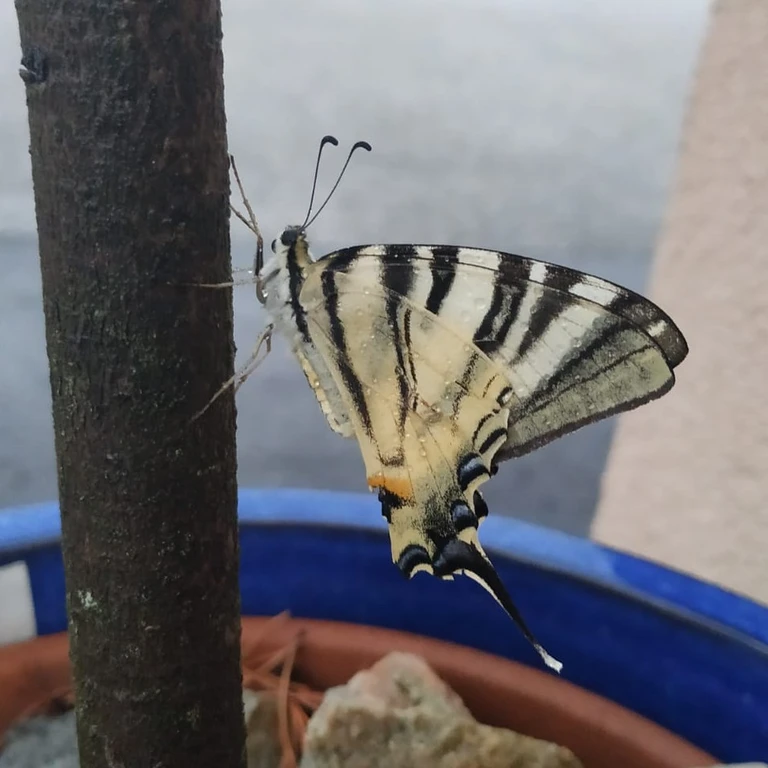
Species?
Iphiclides podalirius
